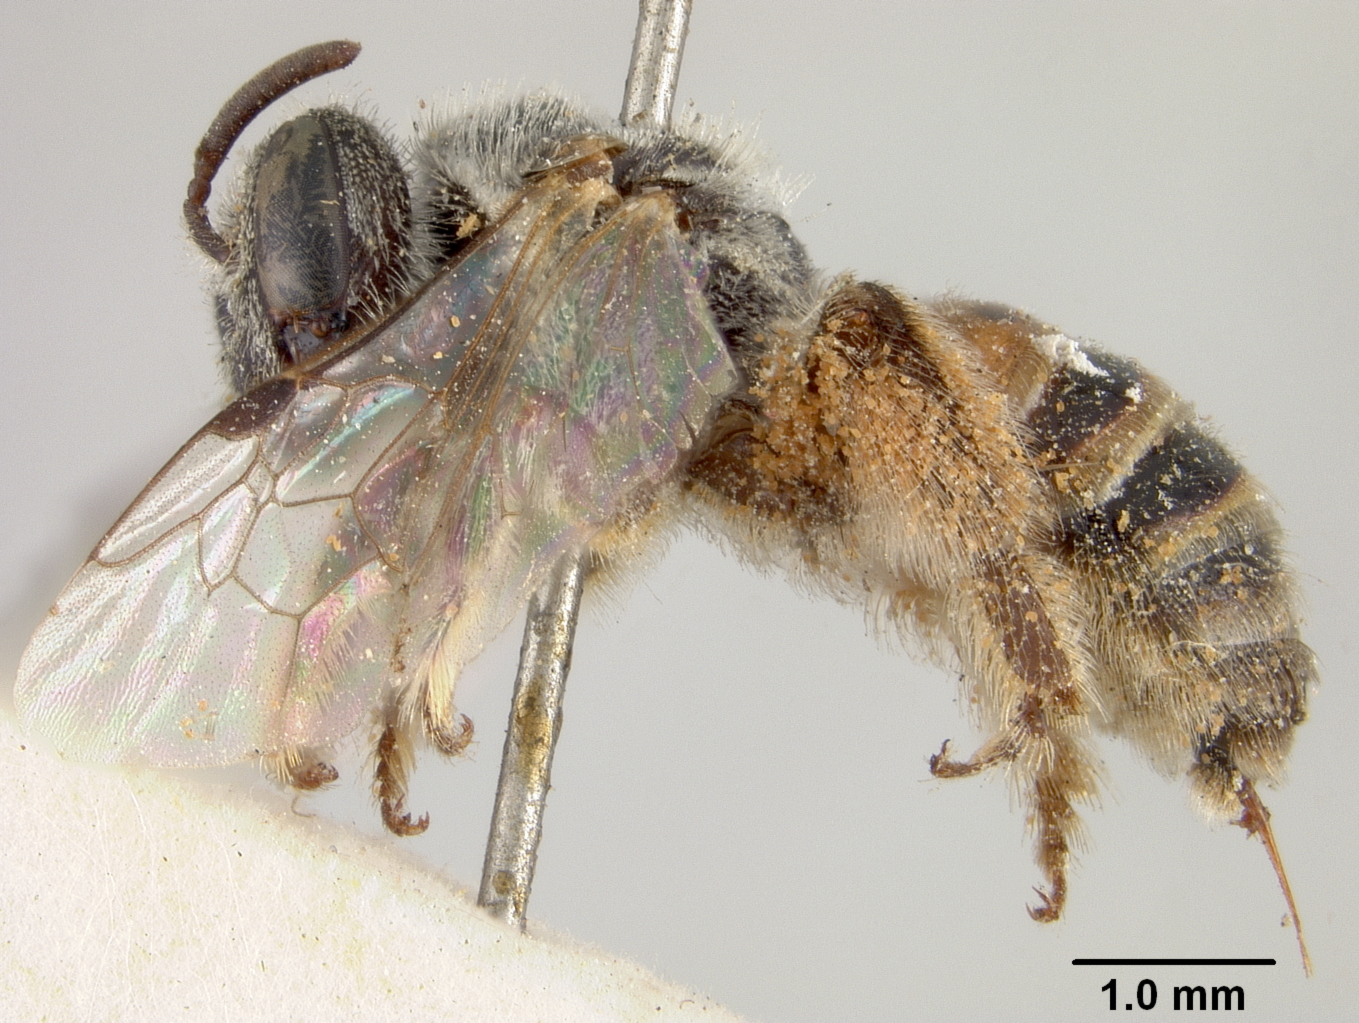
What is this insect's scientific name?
Nomia immsi
